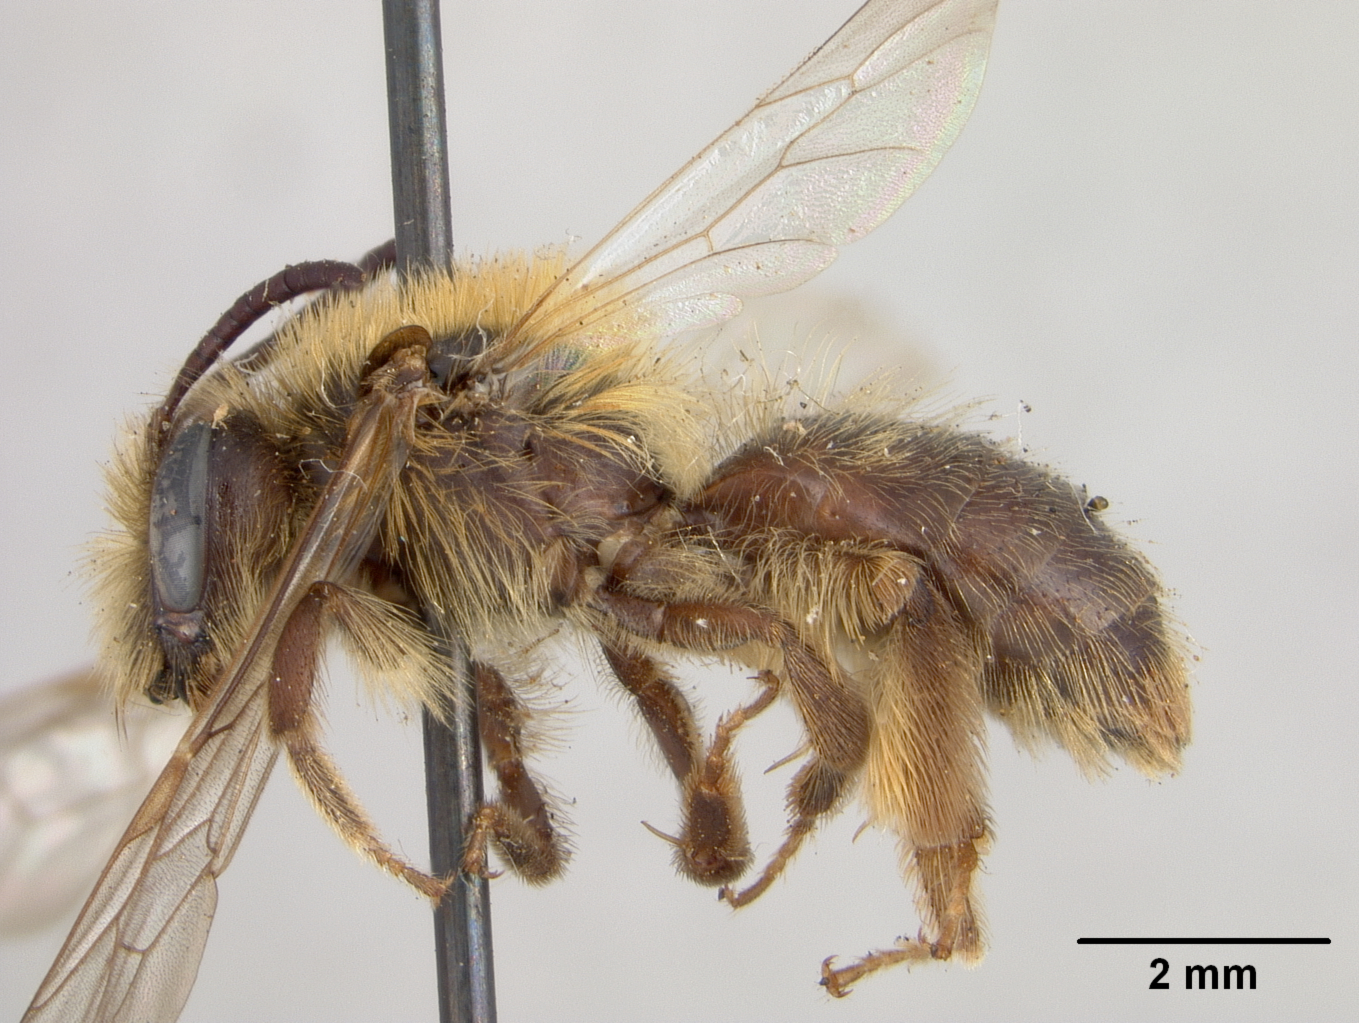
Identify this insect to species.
Andrena salicicola
